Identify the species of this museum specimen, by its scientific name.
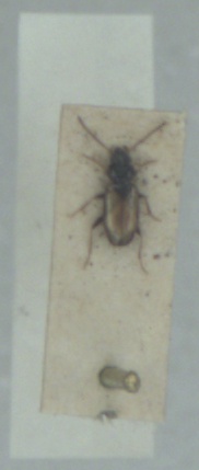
Tachys scutellaris
